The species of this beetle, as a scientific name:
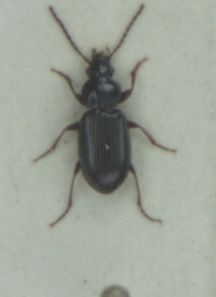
Pterostichus strenuus
